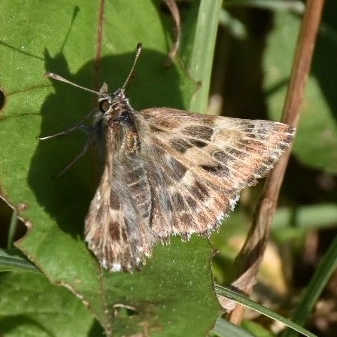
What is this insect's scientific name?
Carcharodus alceae
